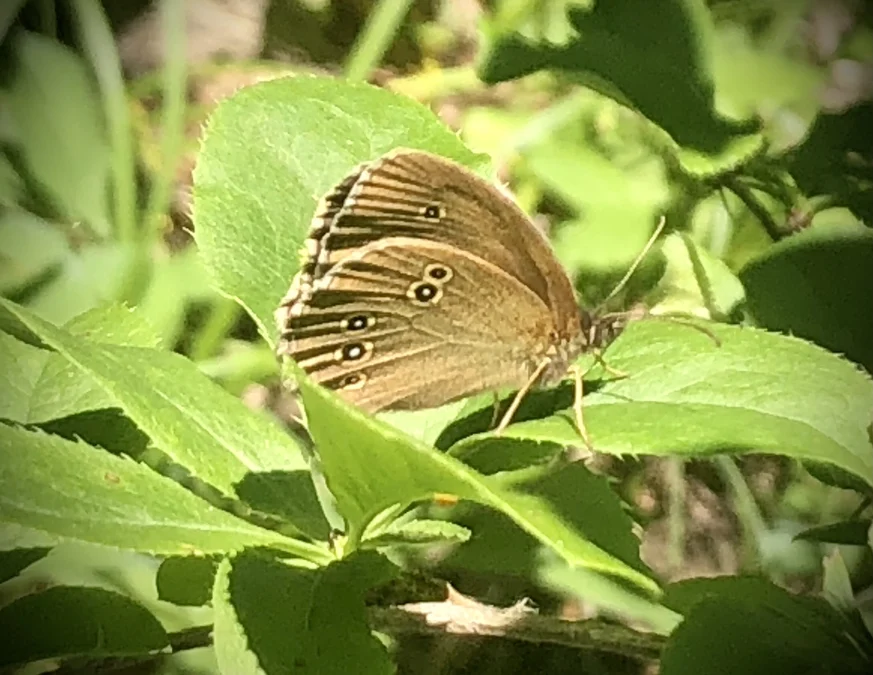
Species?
Aphantopus hyperantus
